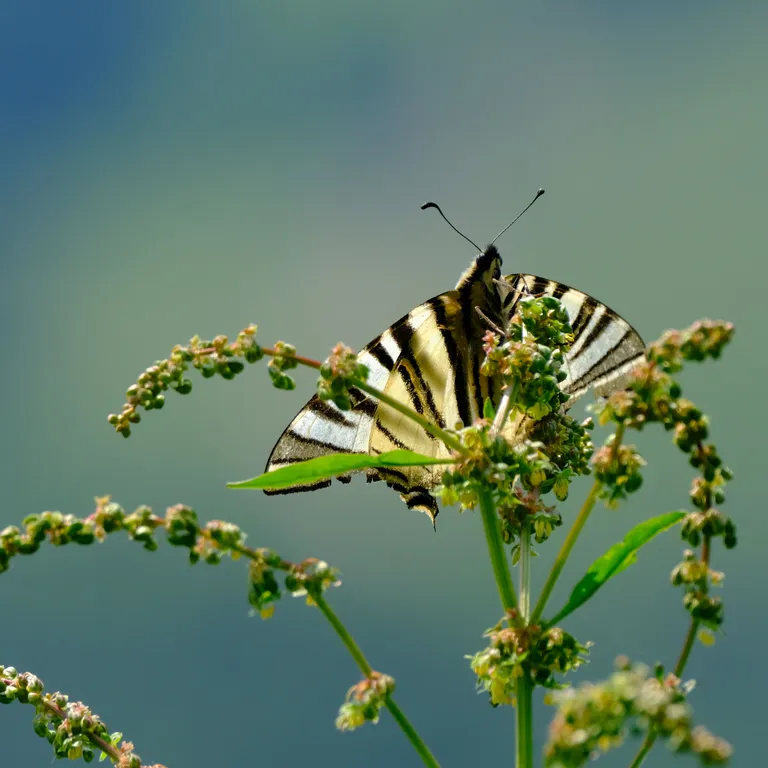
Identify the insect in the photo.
Iphiclides podalirius
